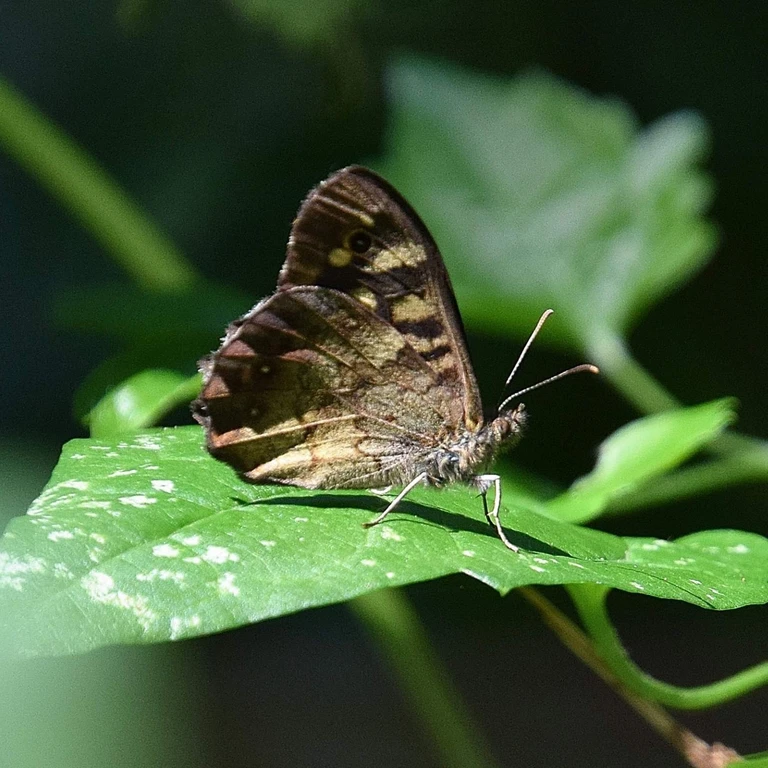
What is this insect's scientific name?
Pararge aegeria
